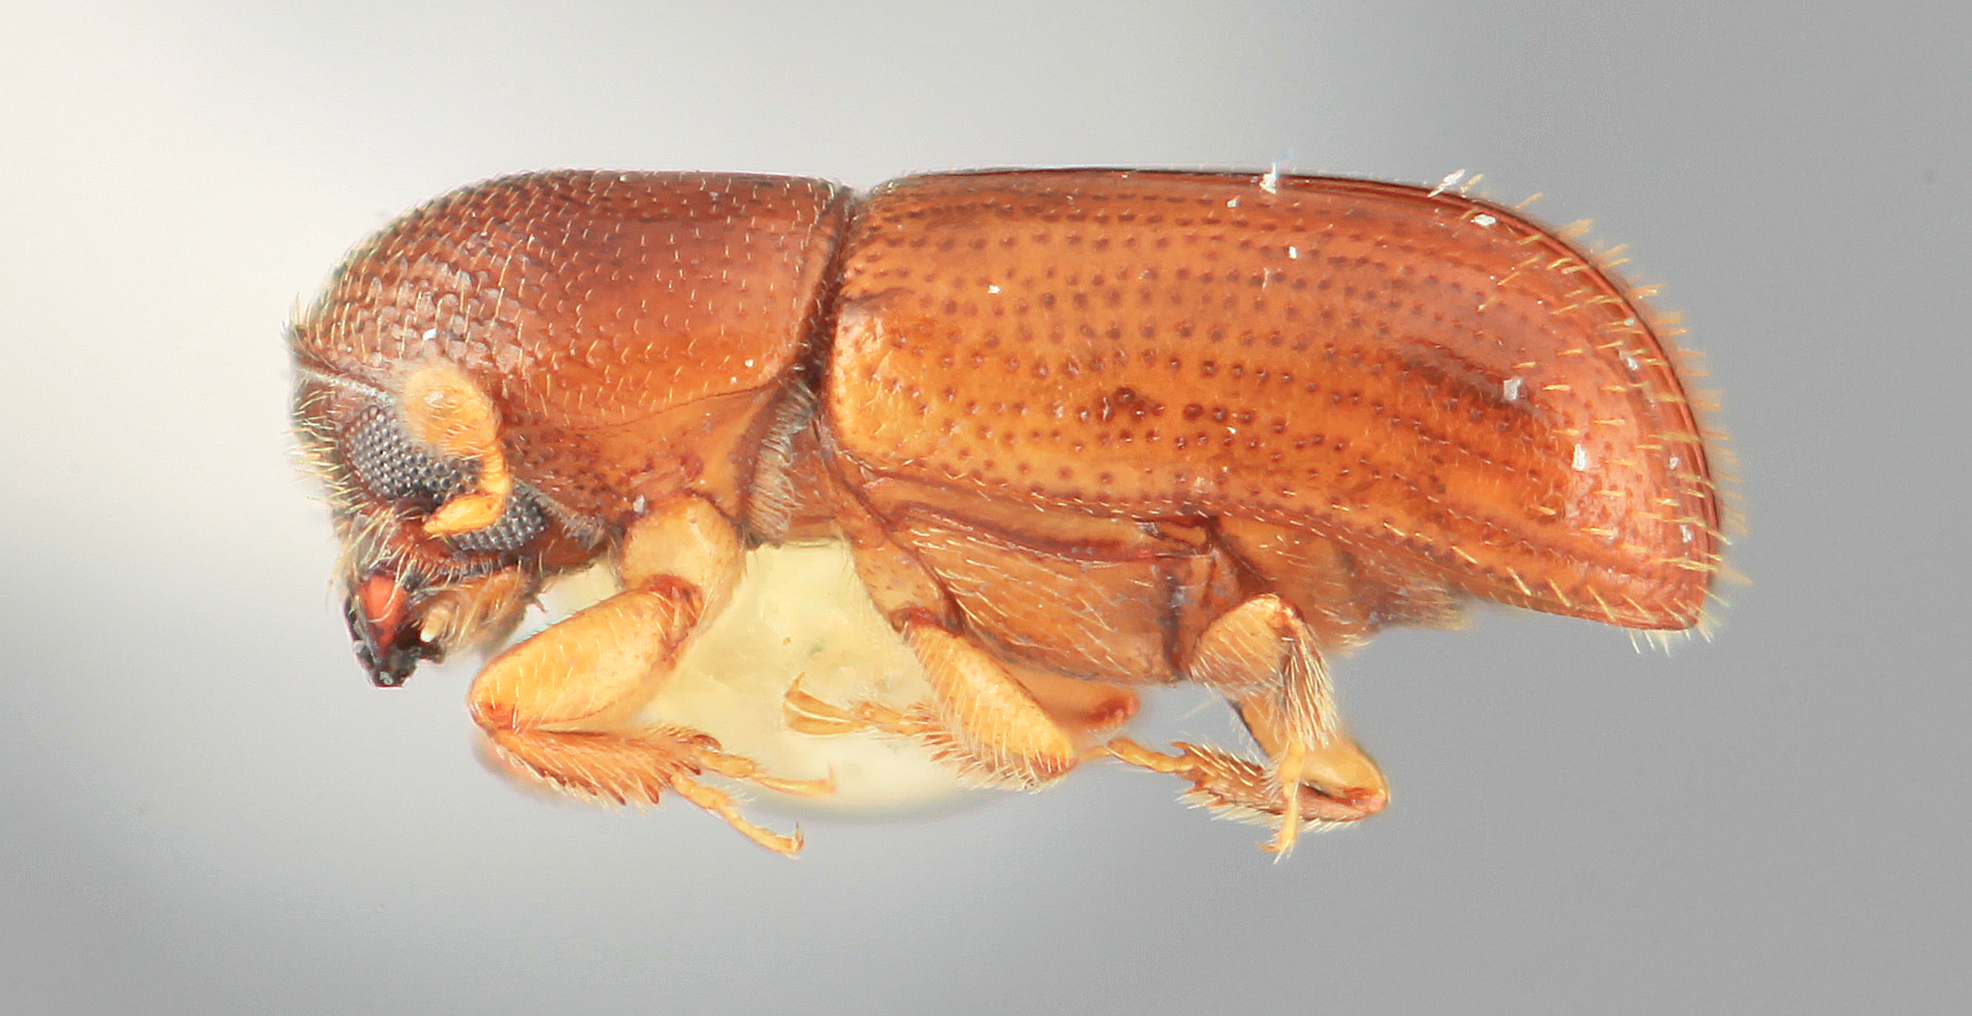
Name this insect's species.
Araptus placatus
